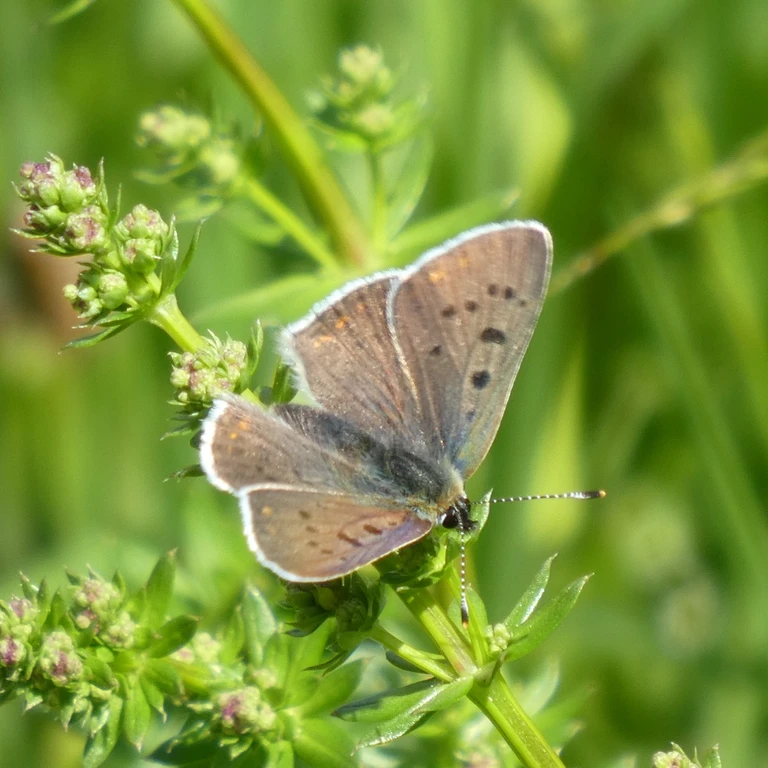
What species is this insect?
Lycaena tityrus (also Loweia tityrus)
